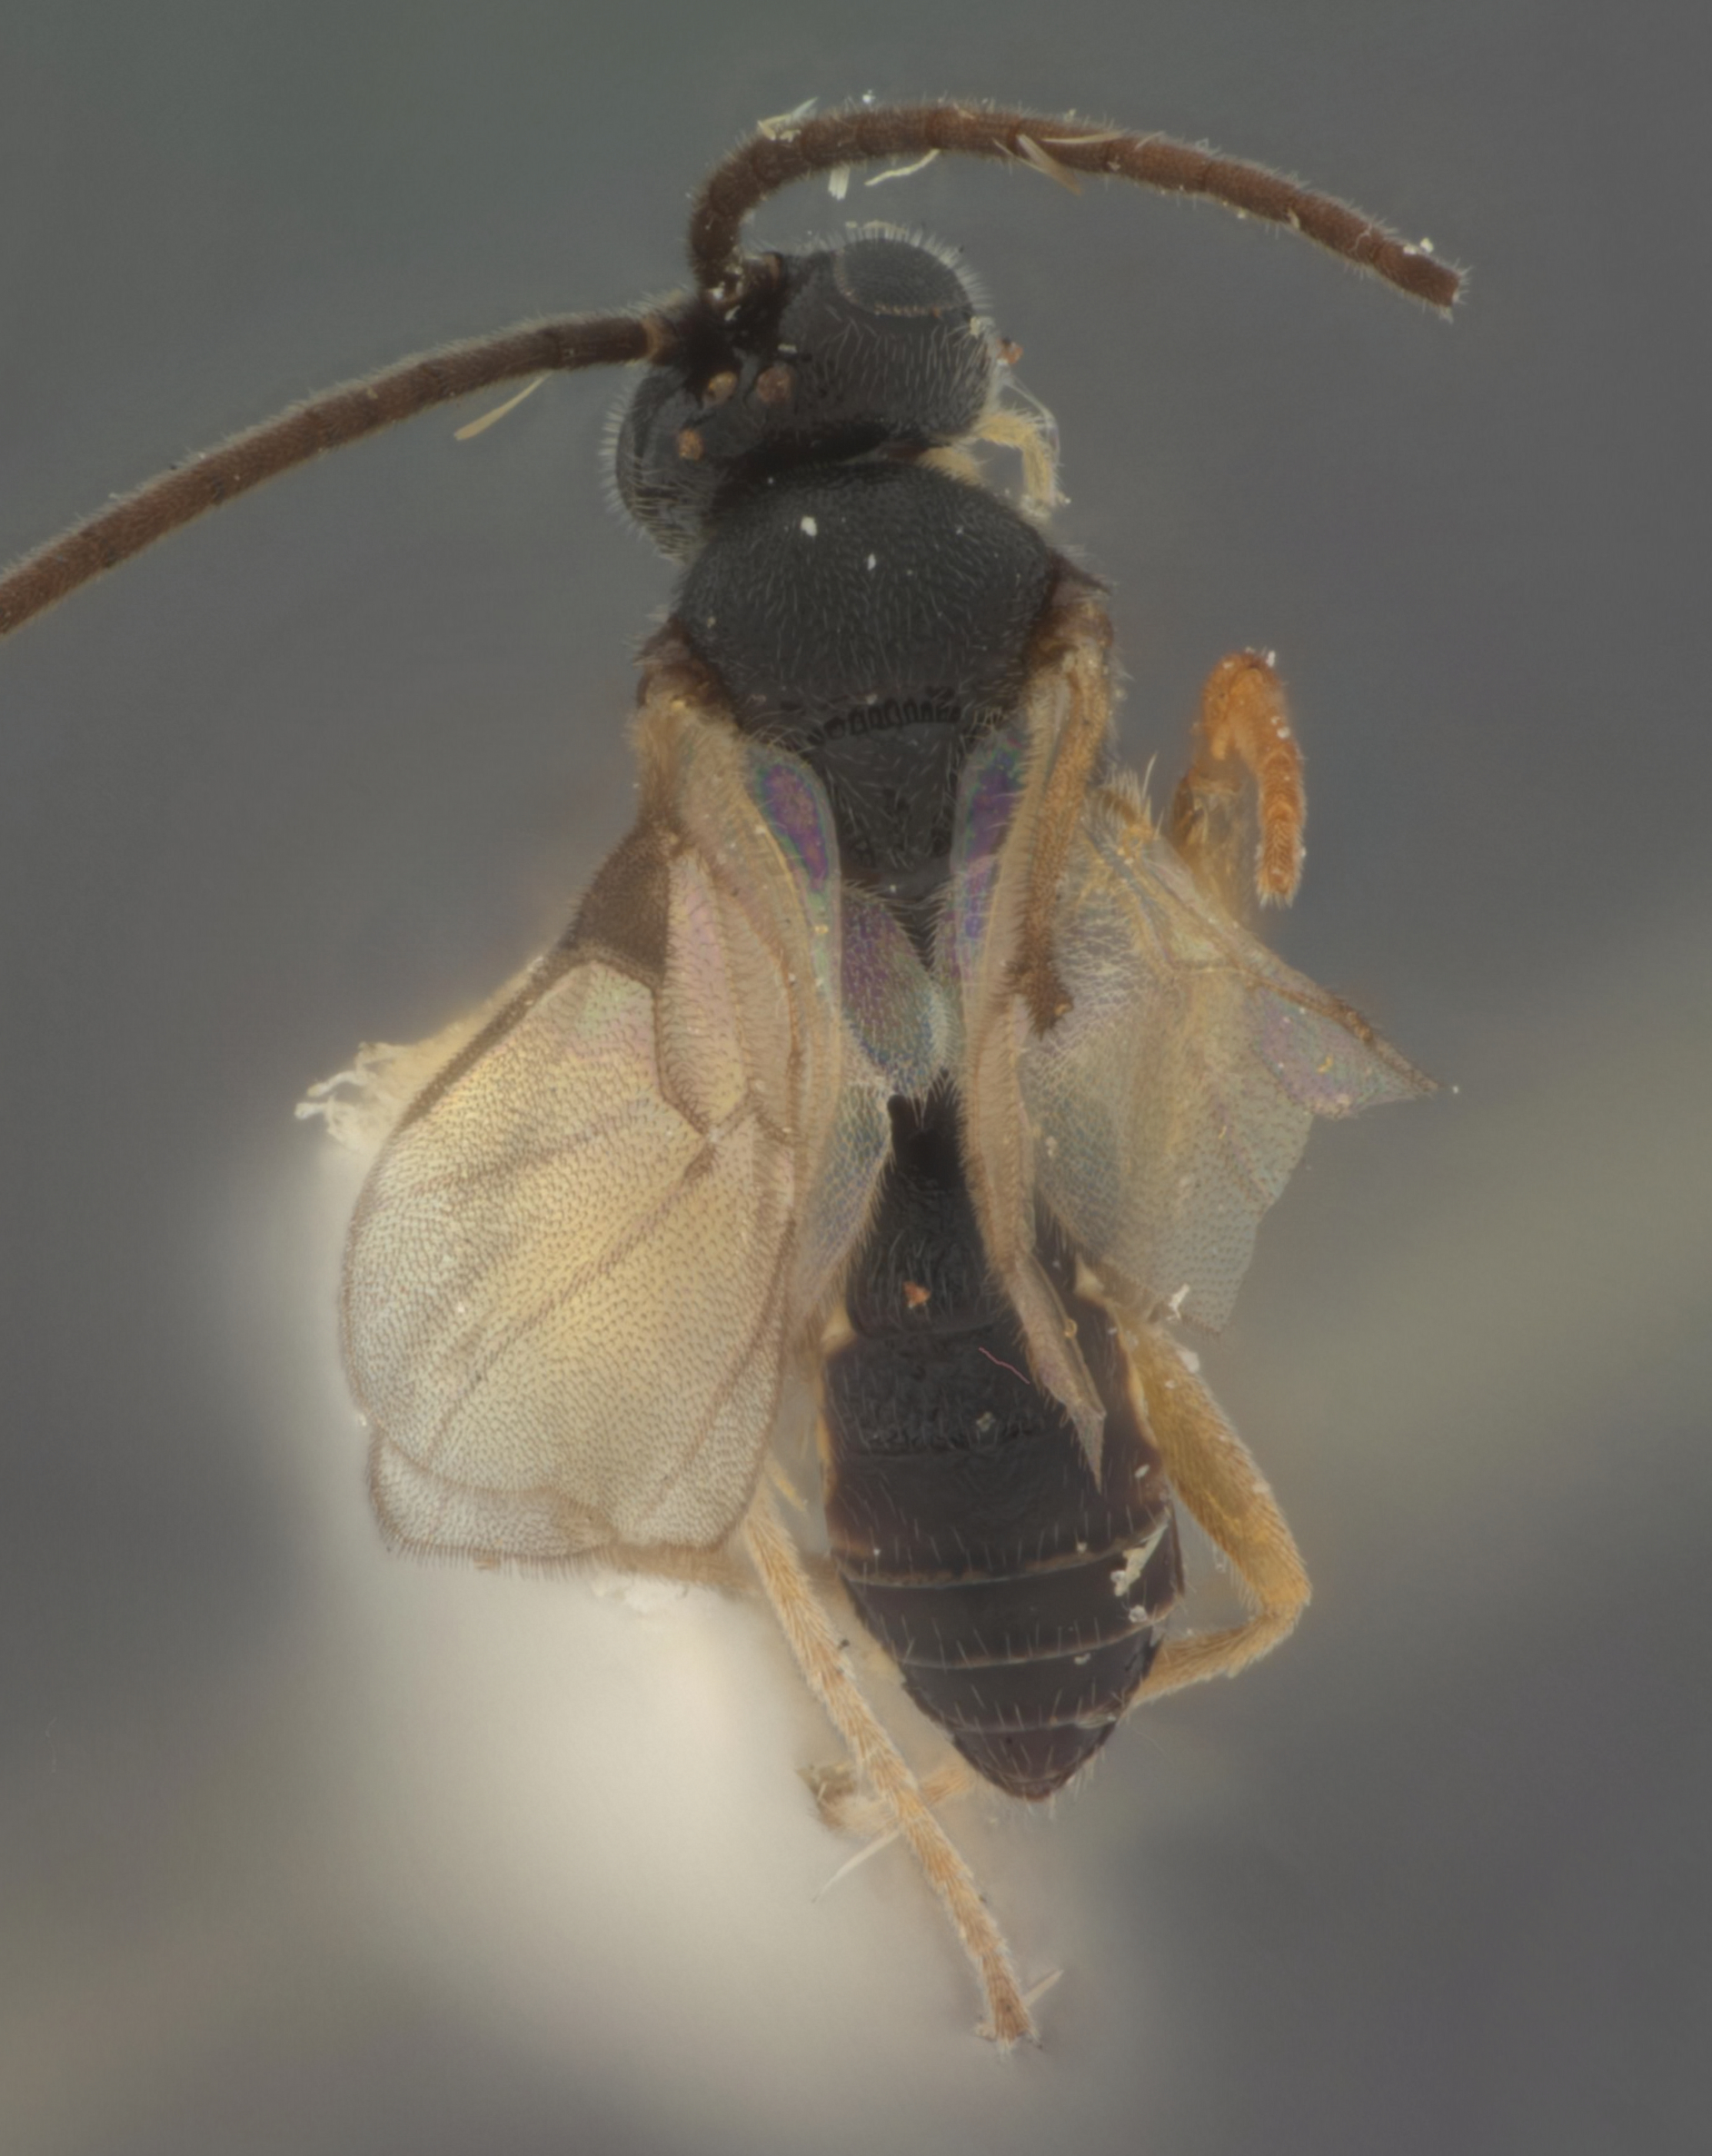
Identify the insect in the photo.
Apanteles oxyacanthoides
